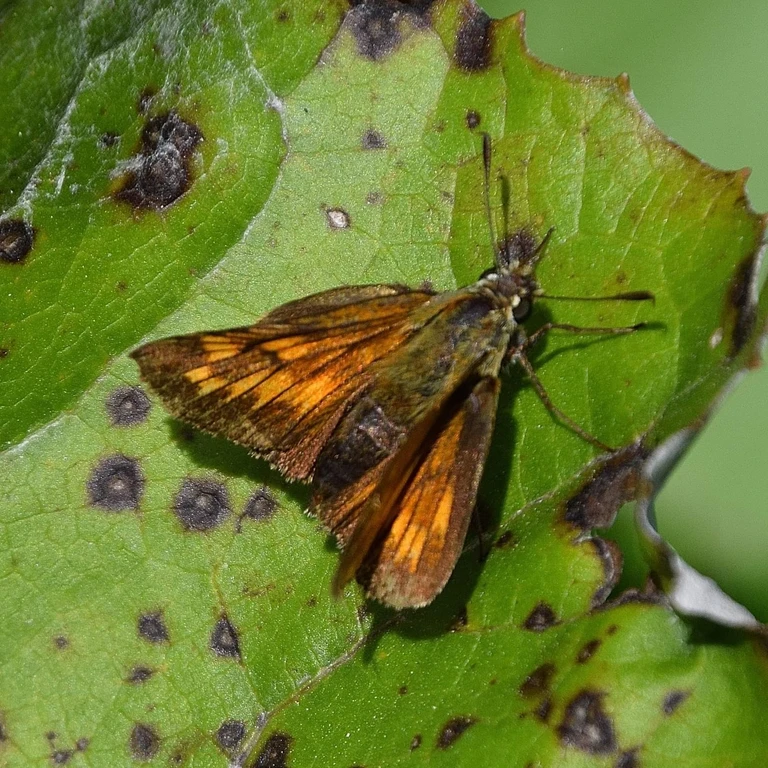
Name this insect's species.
Ochlodes sylvanus (also Ochlodes venata)
